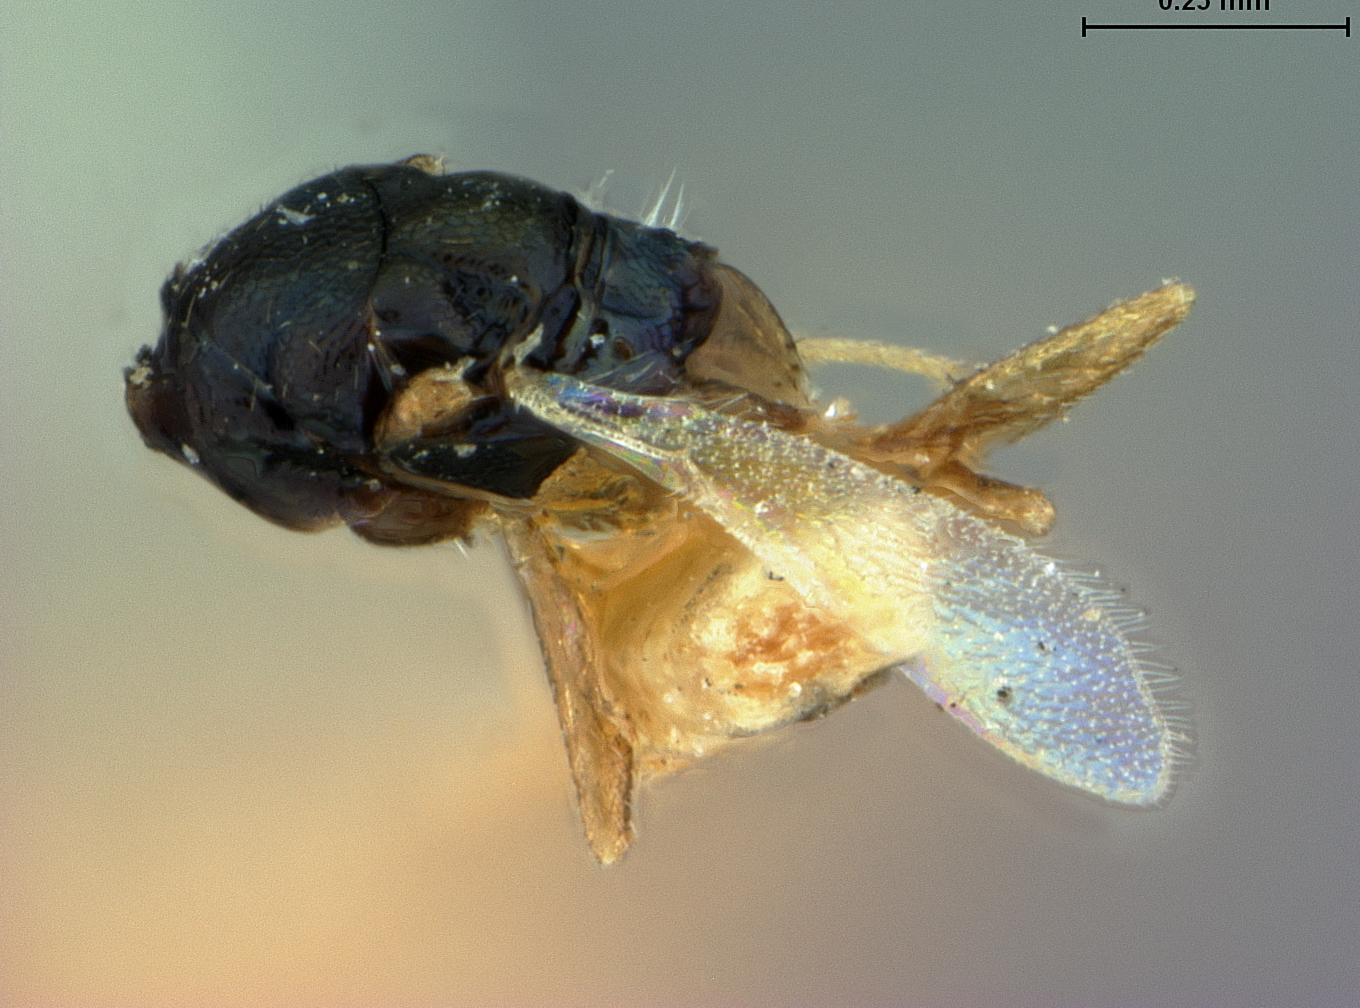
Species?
Arthrolytus apatelae
